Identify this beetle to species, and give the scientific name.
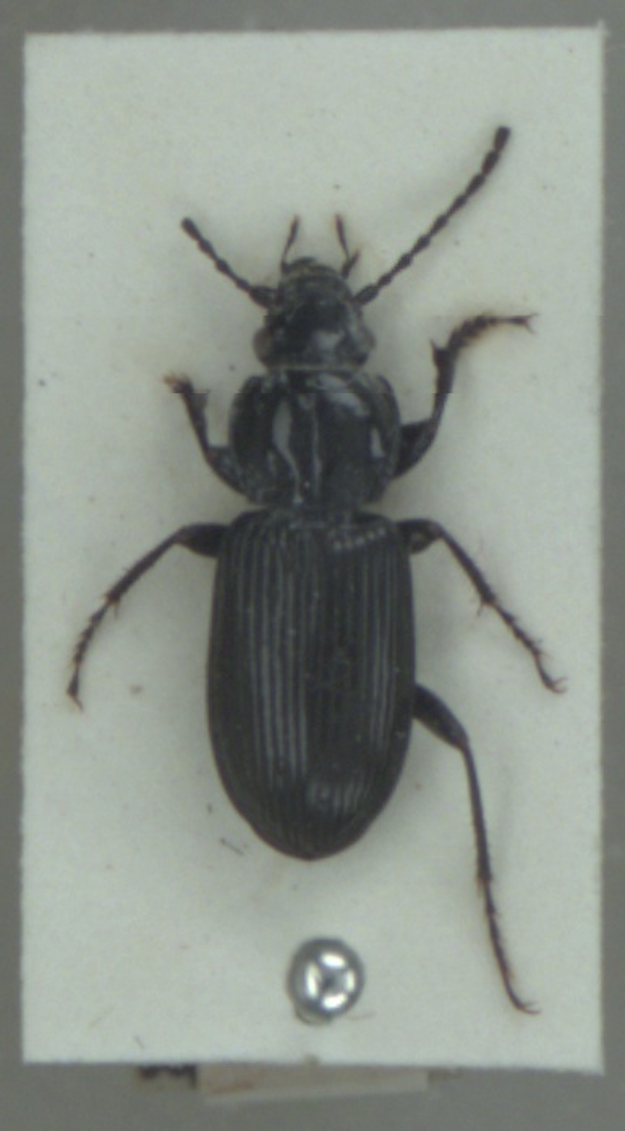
Pterostichus nigrita
